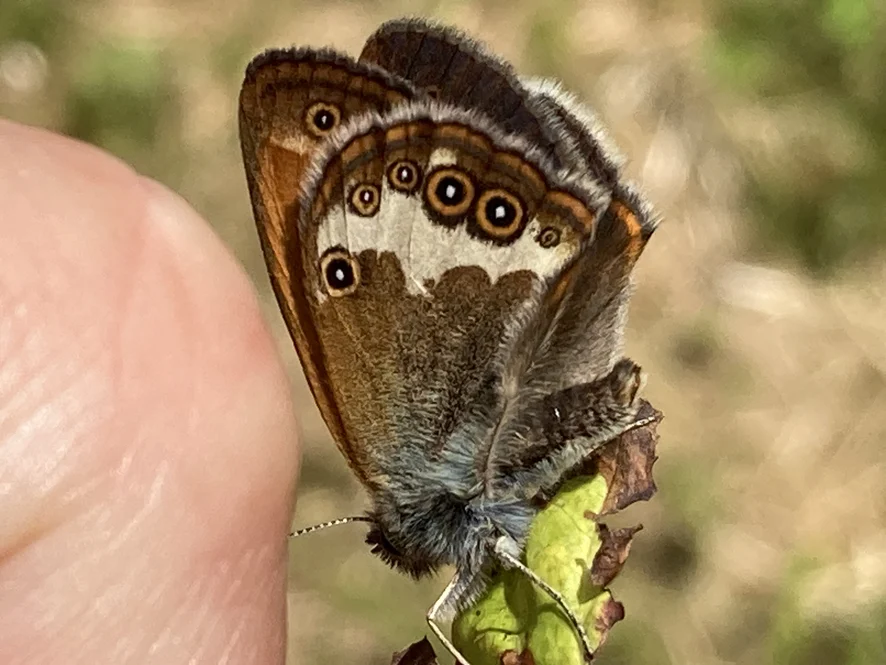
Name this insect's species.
Coenonympha arcania
